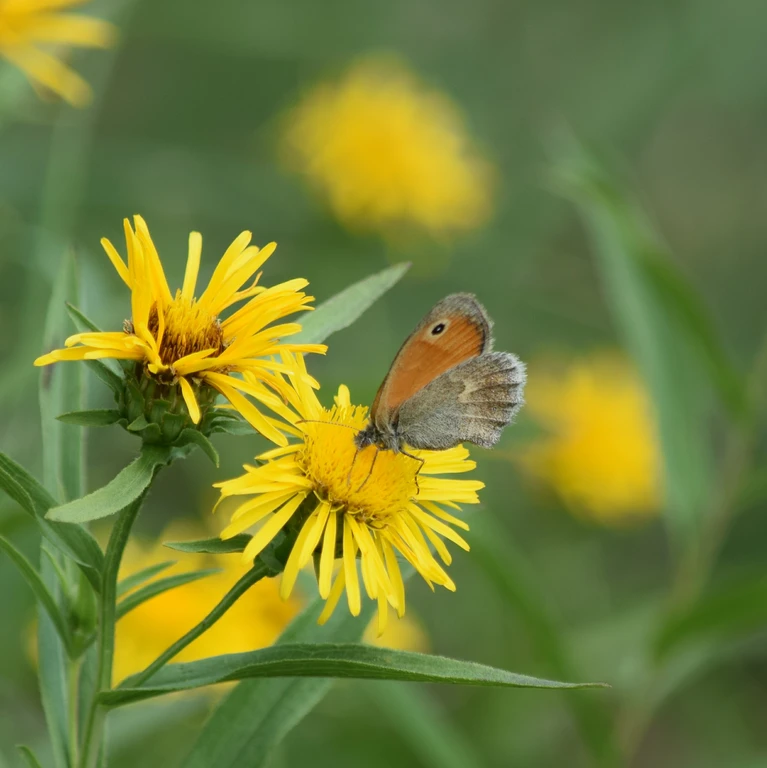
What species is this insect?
Coenonympha pamphilus
